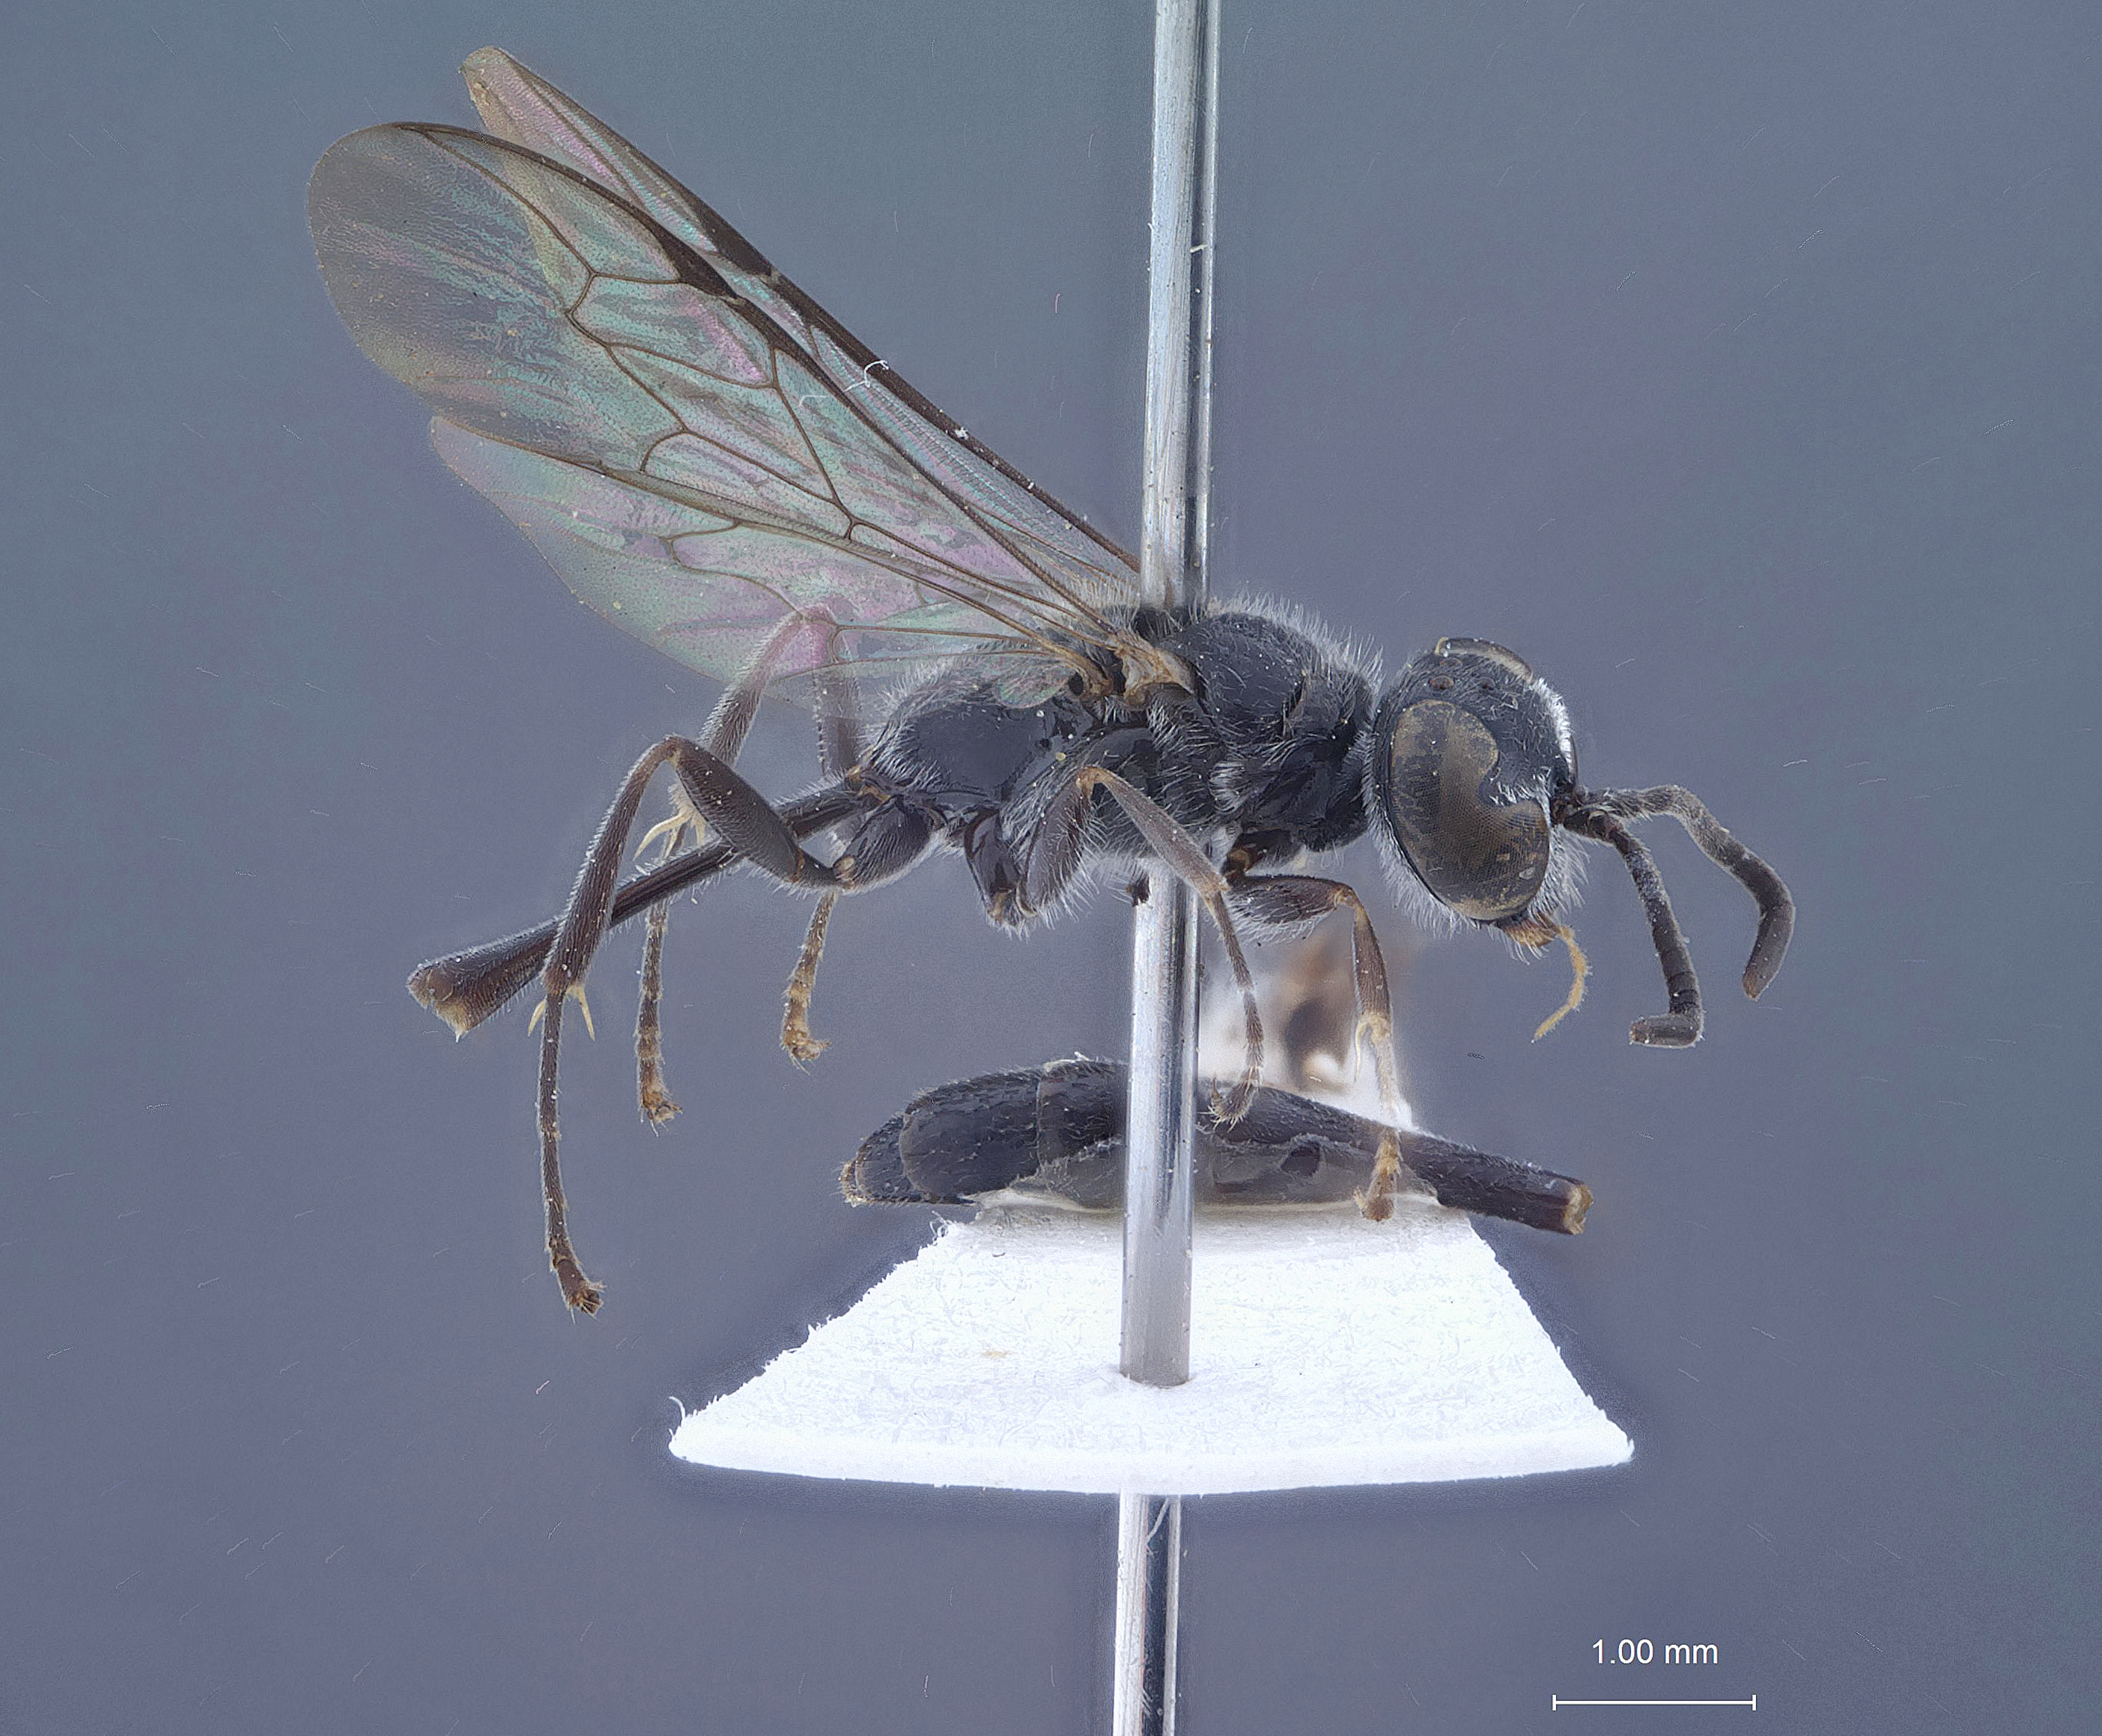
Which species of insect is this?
Rhopalum murotai
